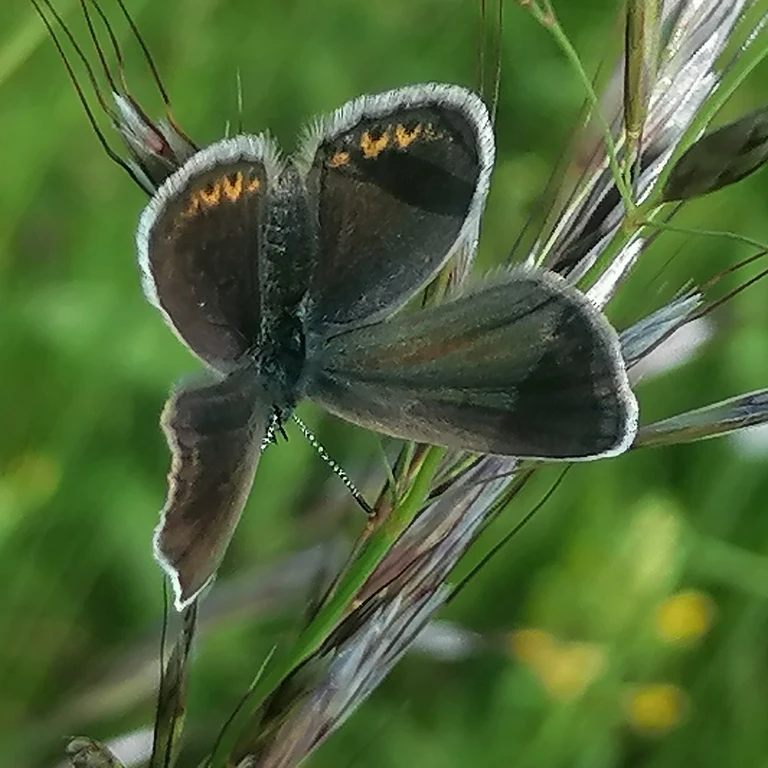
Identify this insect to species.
Plebejus argus
